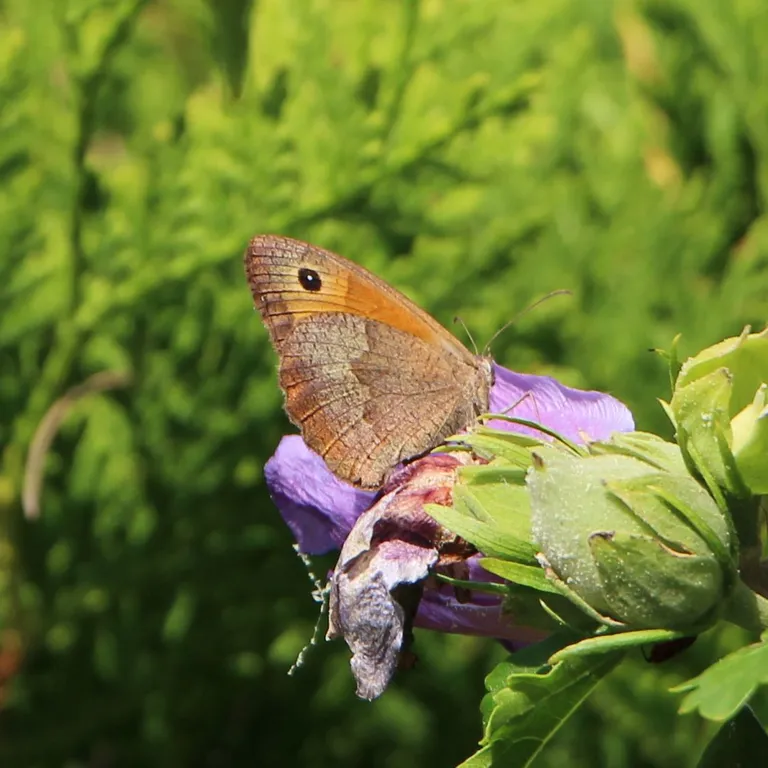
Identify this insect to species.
Maniola jurtina
